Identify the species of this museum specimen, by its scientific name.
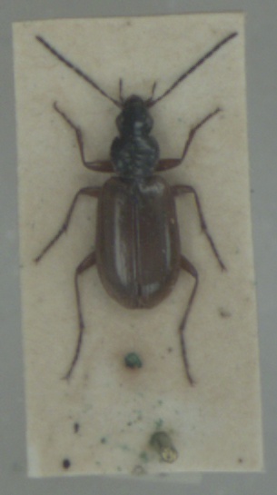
Agonum piceum
